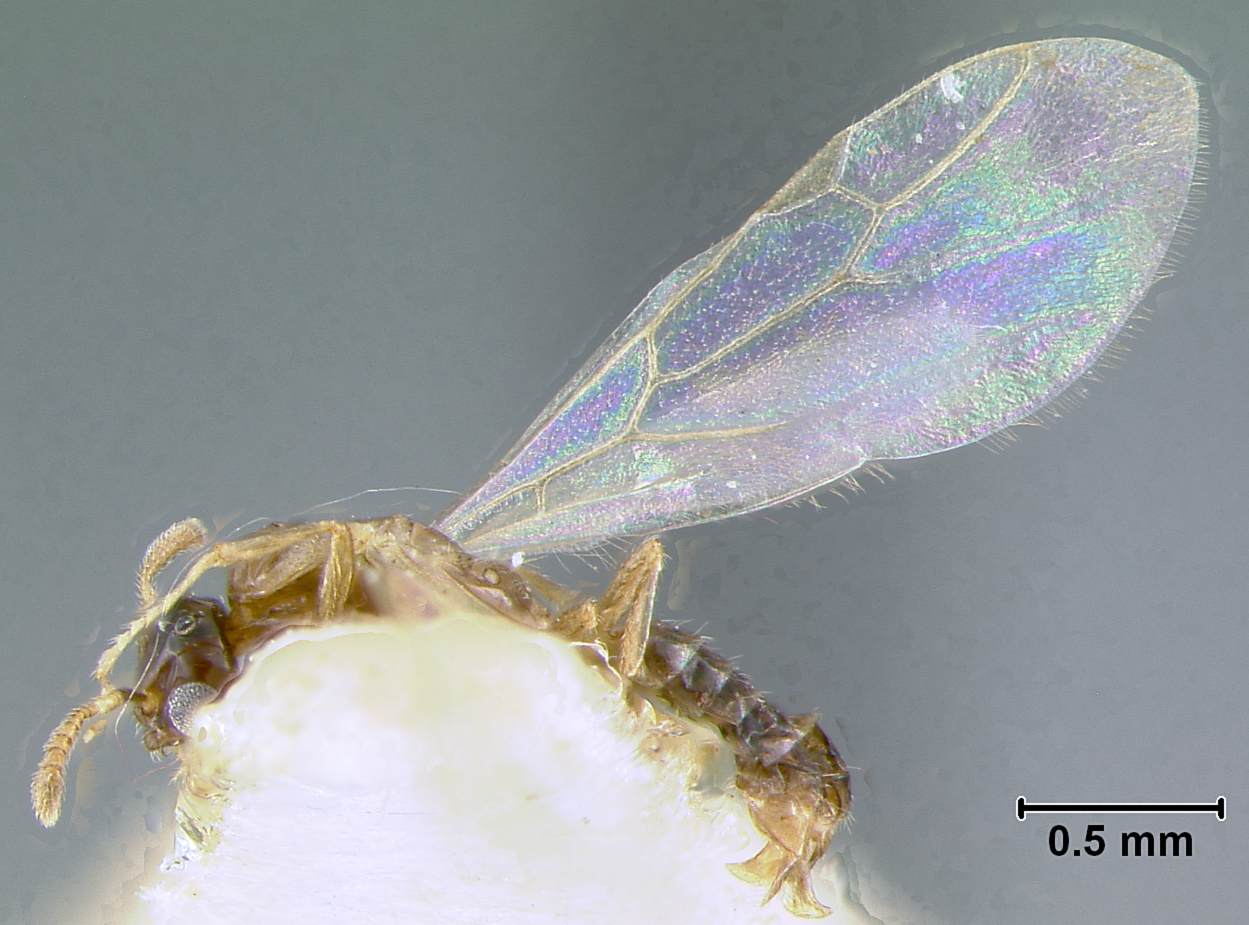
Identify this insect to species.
Myrmelachista costaricensis
